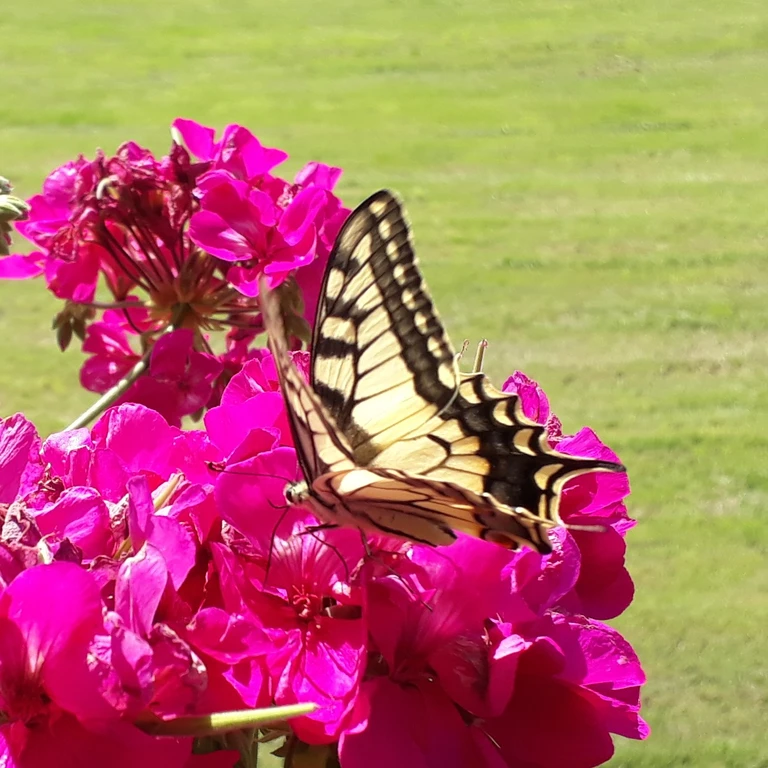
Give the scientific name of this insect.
Papilio machaon
